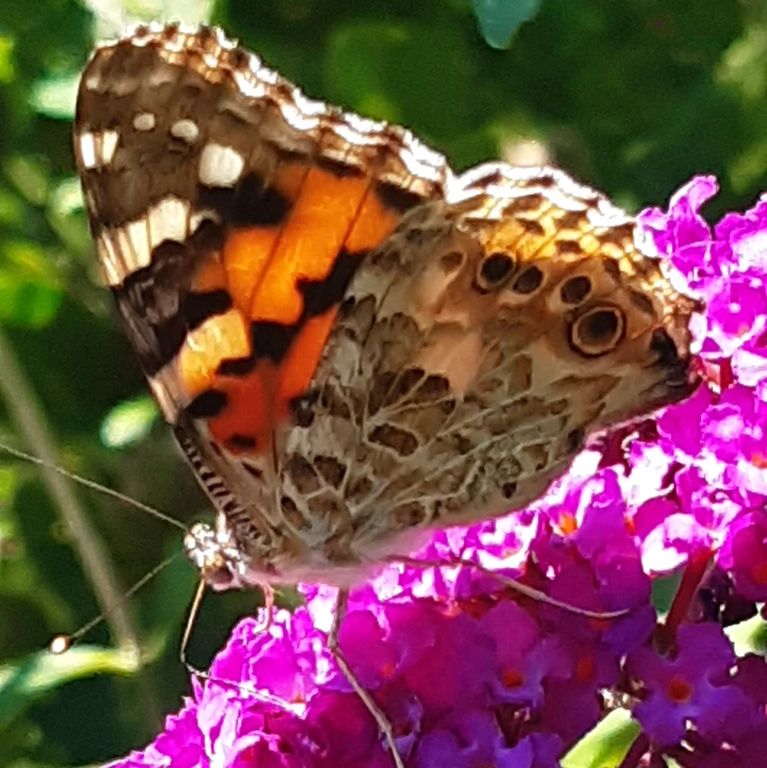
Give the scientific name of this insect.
Vanessa cardui
